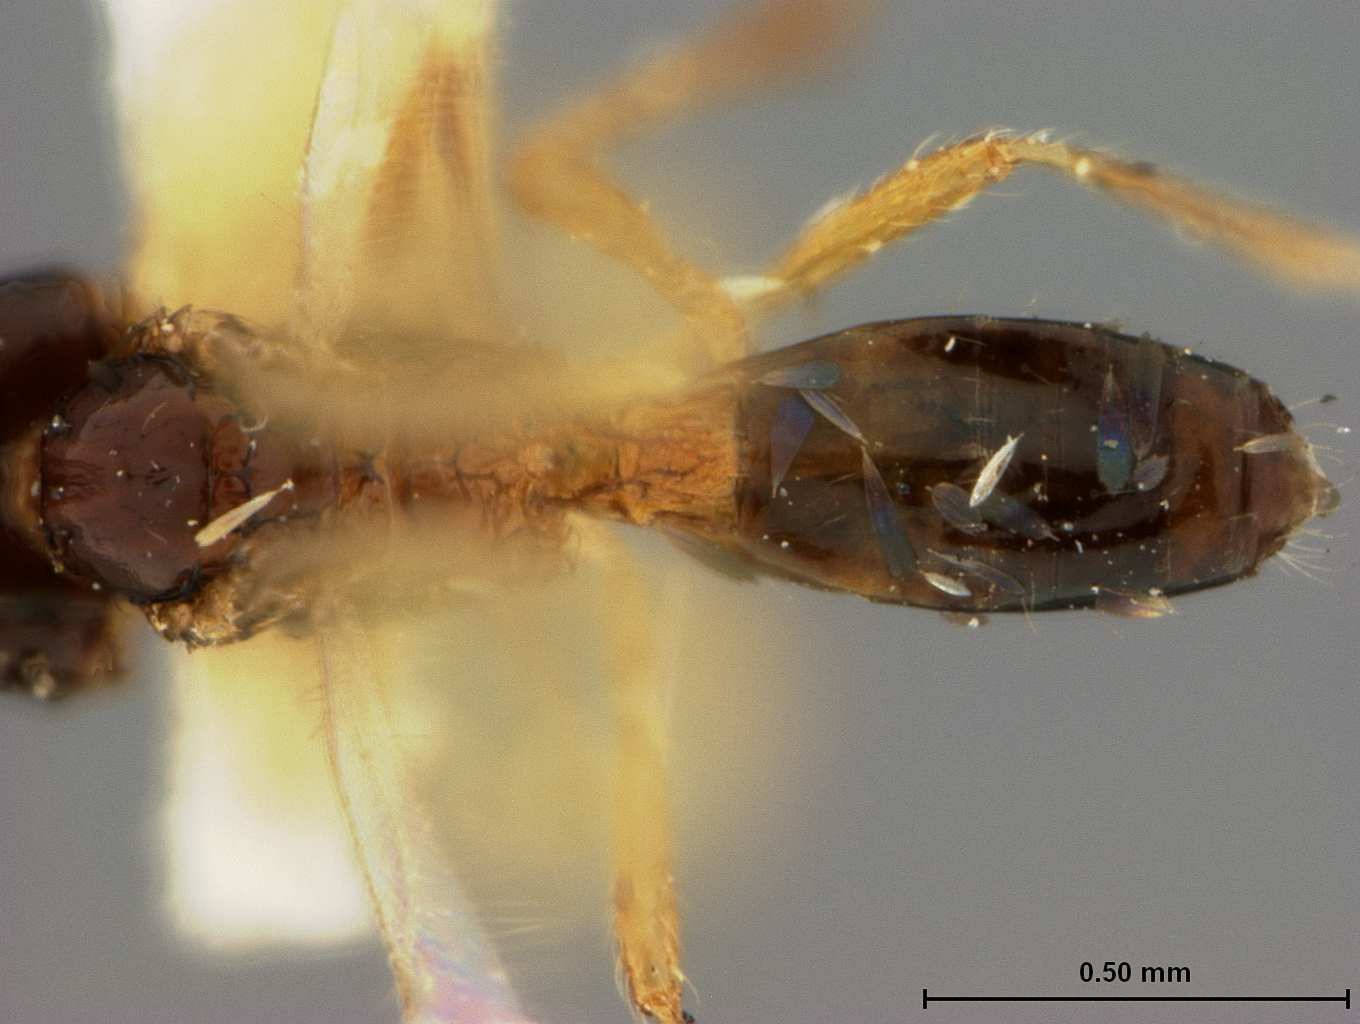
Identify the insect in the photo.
Phaenocarpa fungicola
